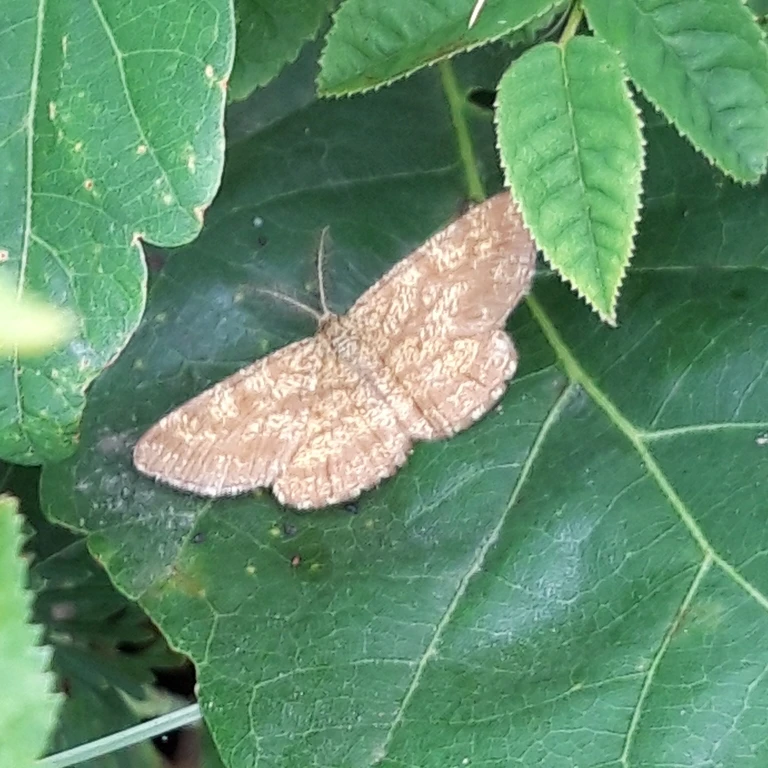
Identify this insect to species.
Ematurga atomaria
